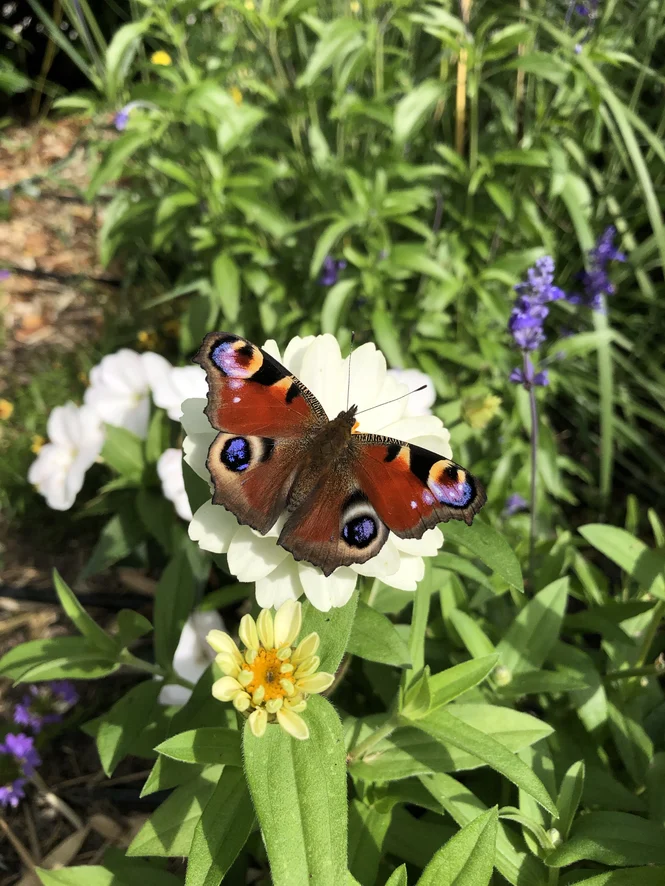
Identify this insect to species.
Aglais io
